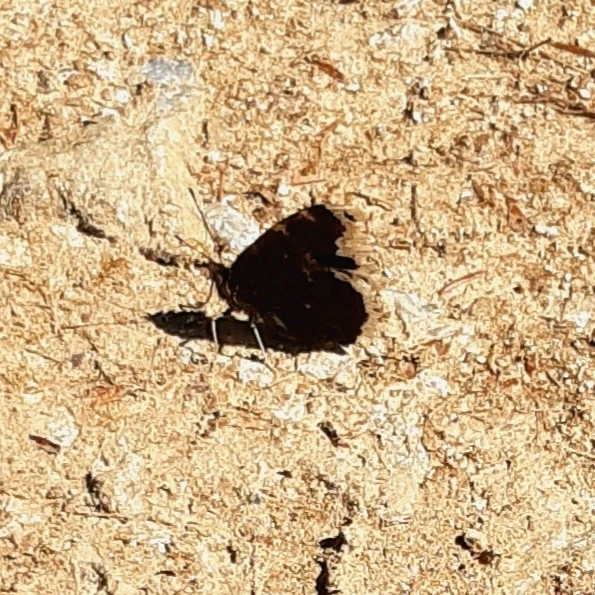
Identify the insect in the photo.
Nymphalis antiopa
